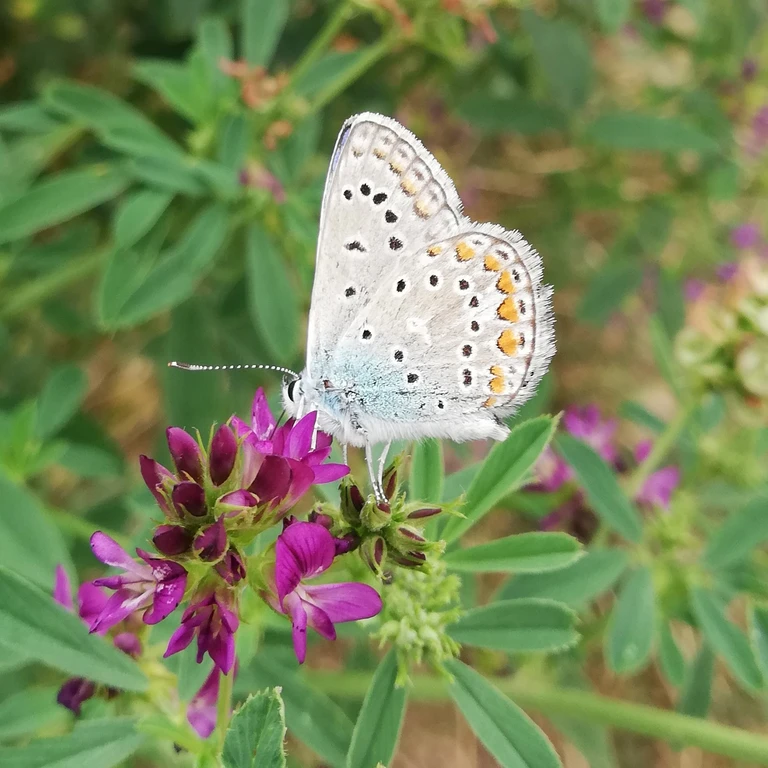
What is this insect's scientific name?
Polyommatus icarus
